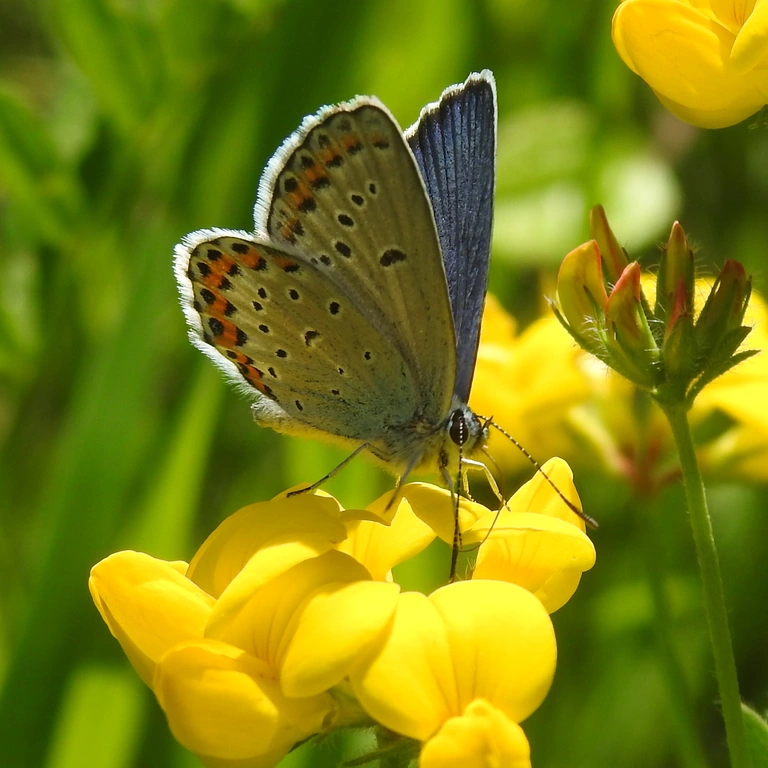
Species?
Plebejus argyrognomon
